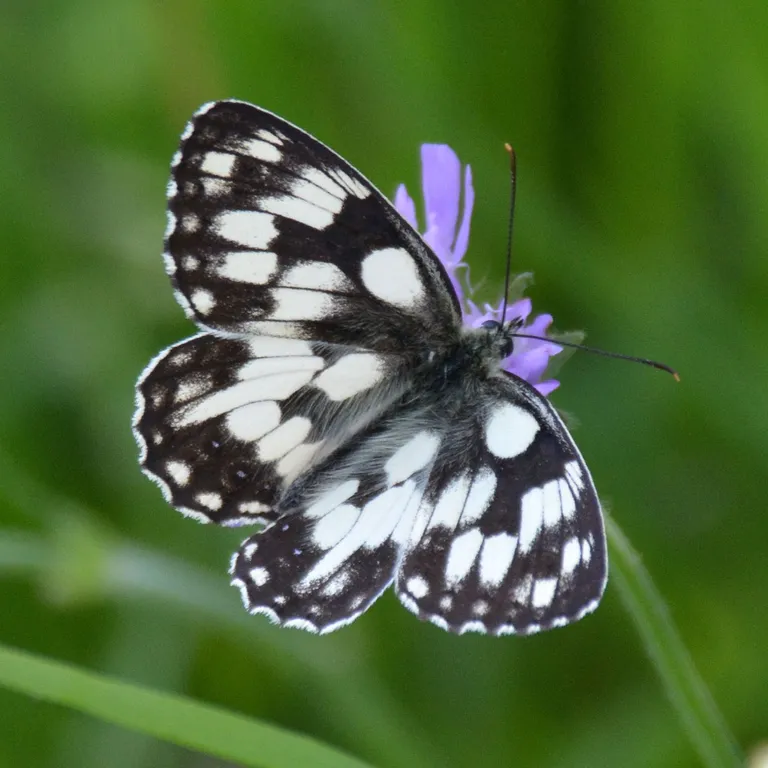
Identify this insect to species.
Melanargia galathea
